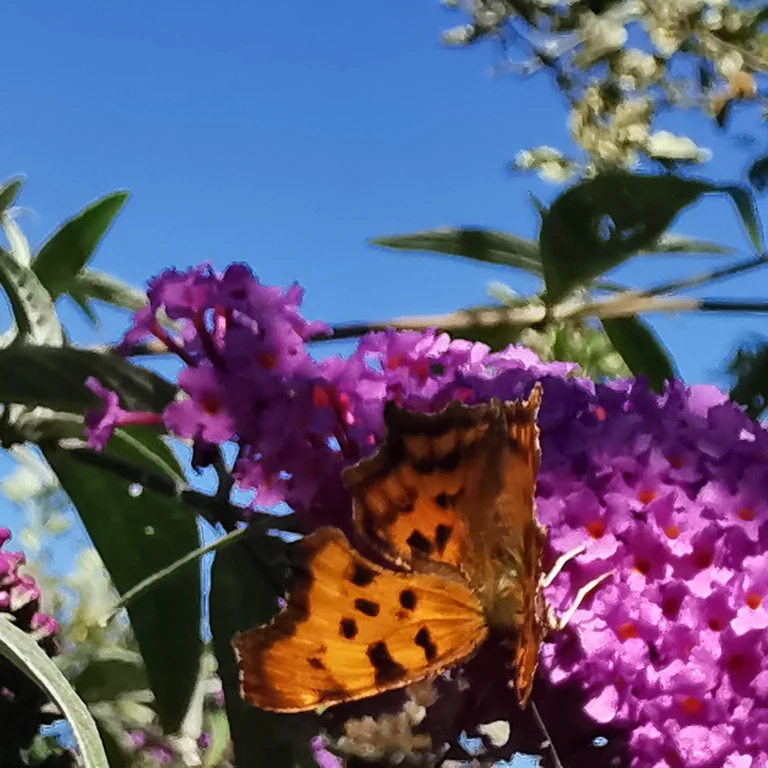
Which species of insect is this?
Polygonia c-album
